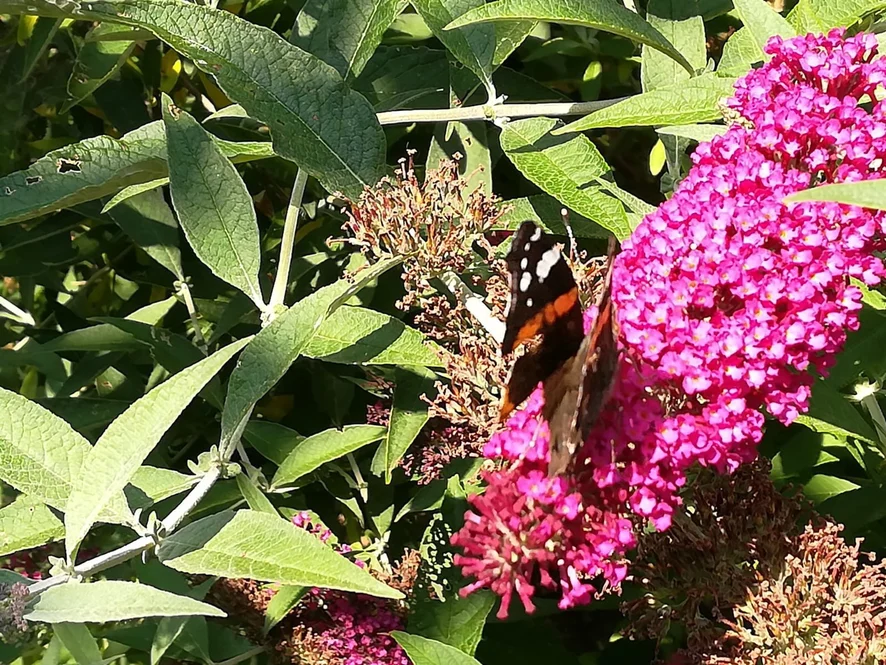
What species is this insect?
Vanessa atalanta
